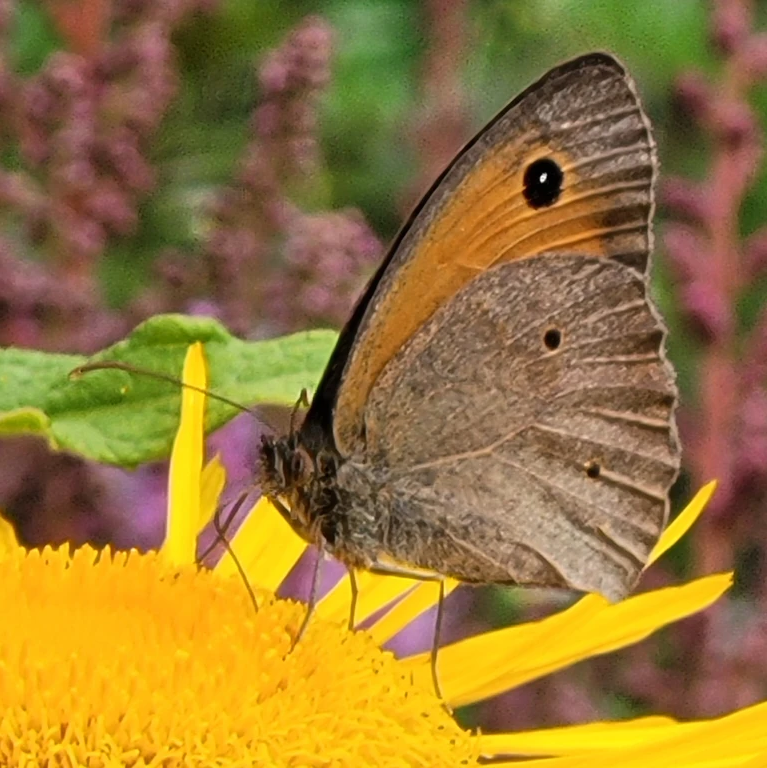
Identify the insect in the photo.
Maniola jurtina
